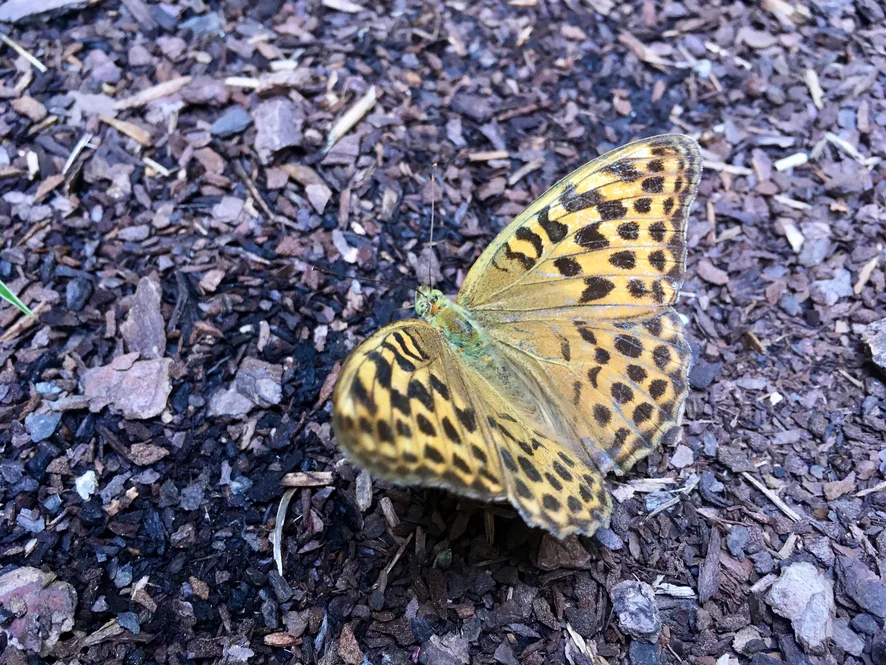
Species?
Argynnis paphia
